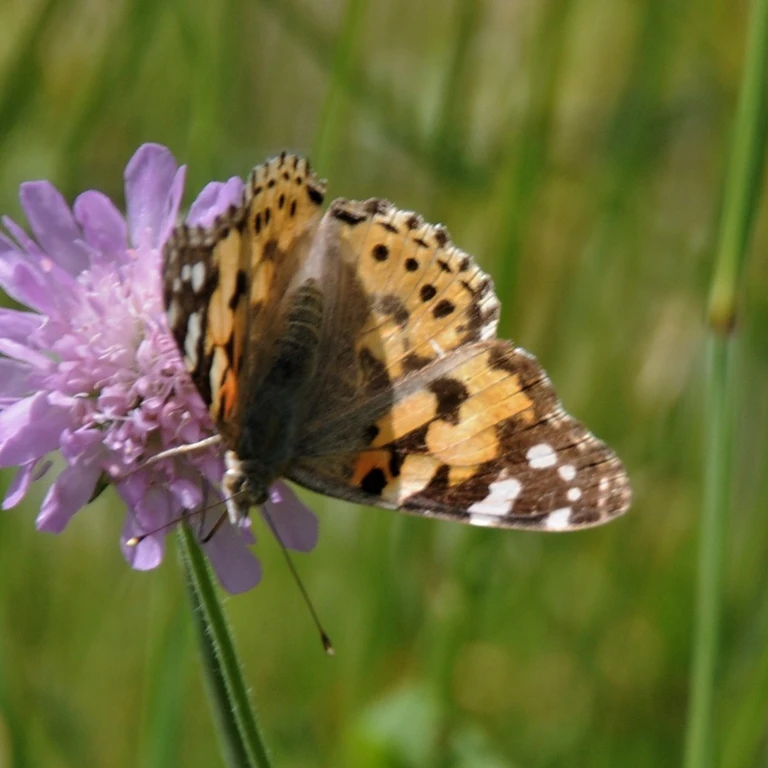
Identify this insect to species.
Vanessa cardui
